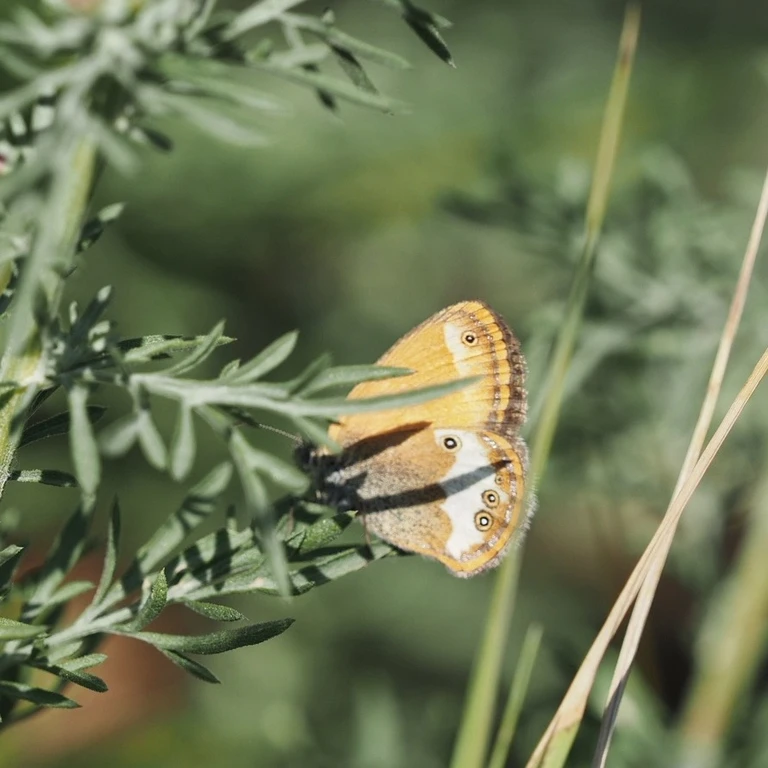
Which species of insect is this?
Coenonympha arcania
